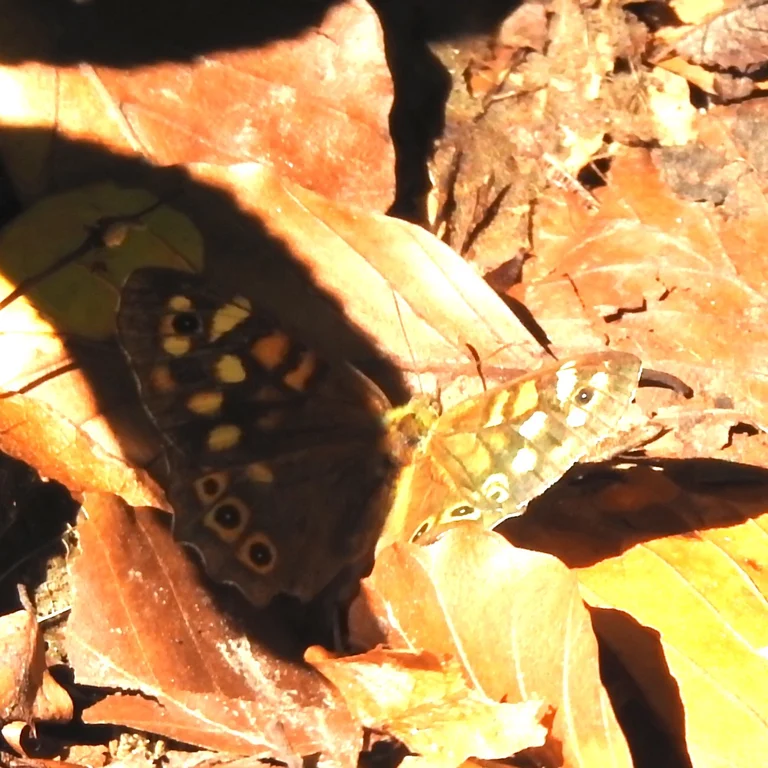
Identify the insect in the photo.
Pararge aegeria
